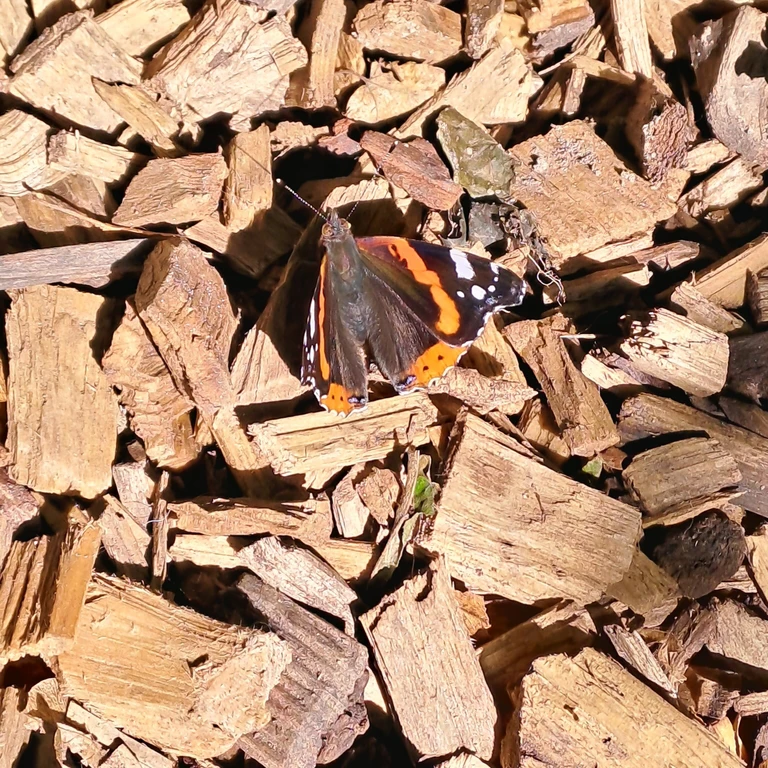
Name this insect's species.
Vanessa atalanta
